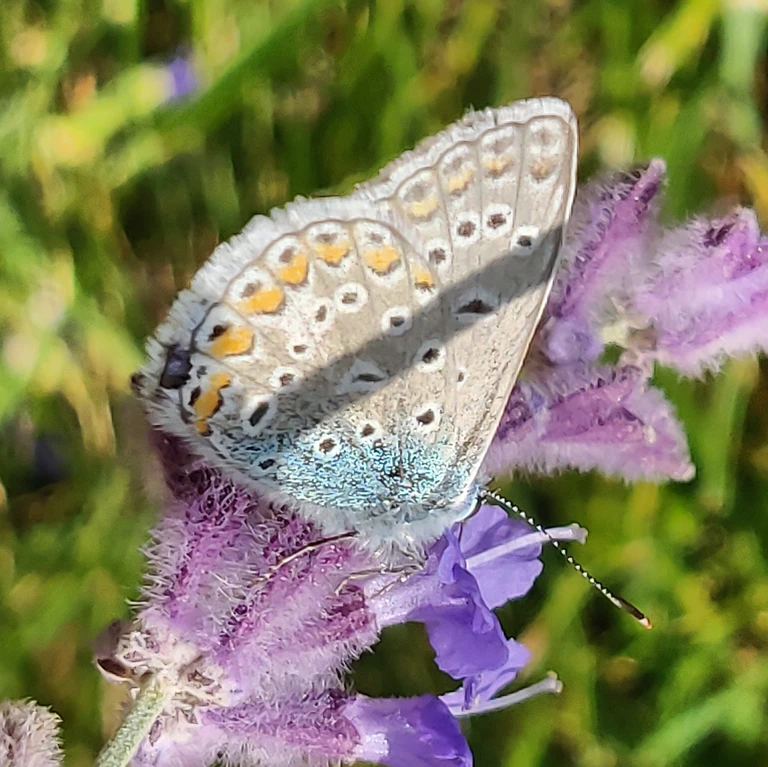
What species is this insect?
Polyommatus icarus
